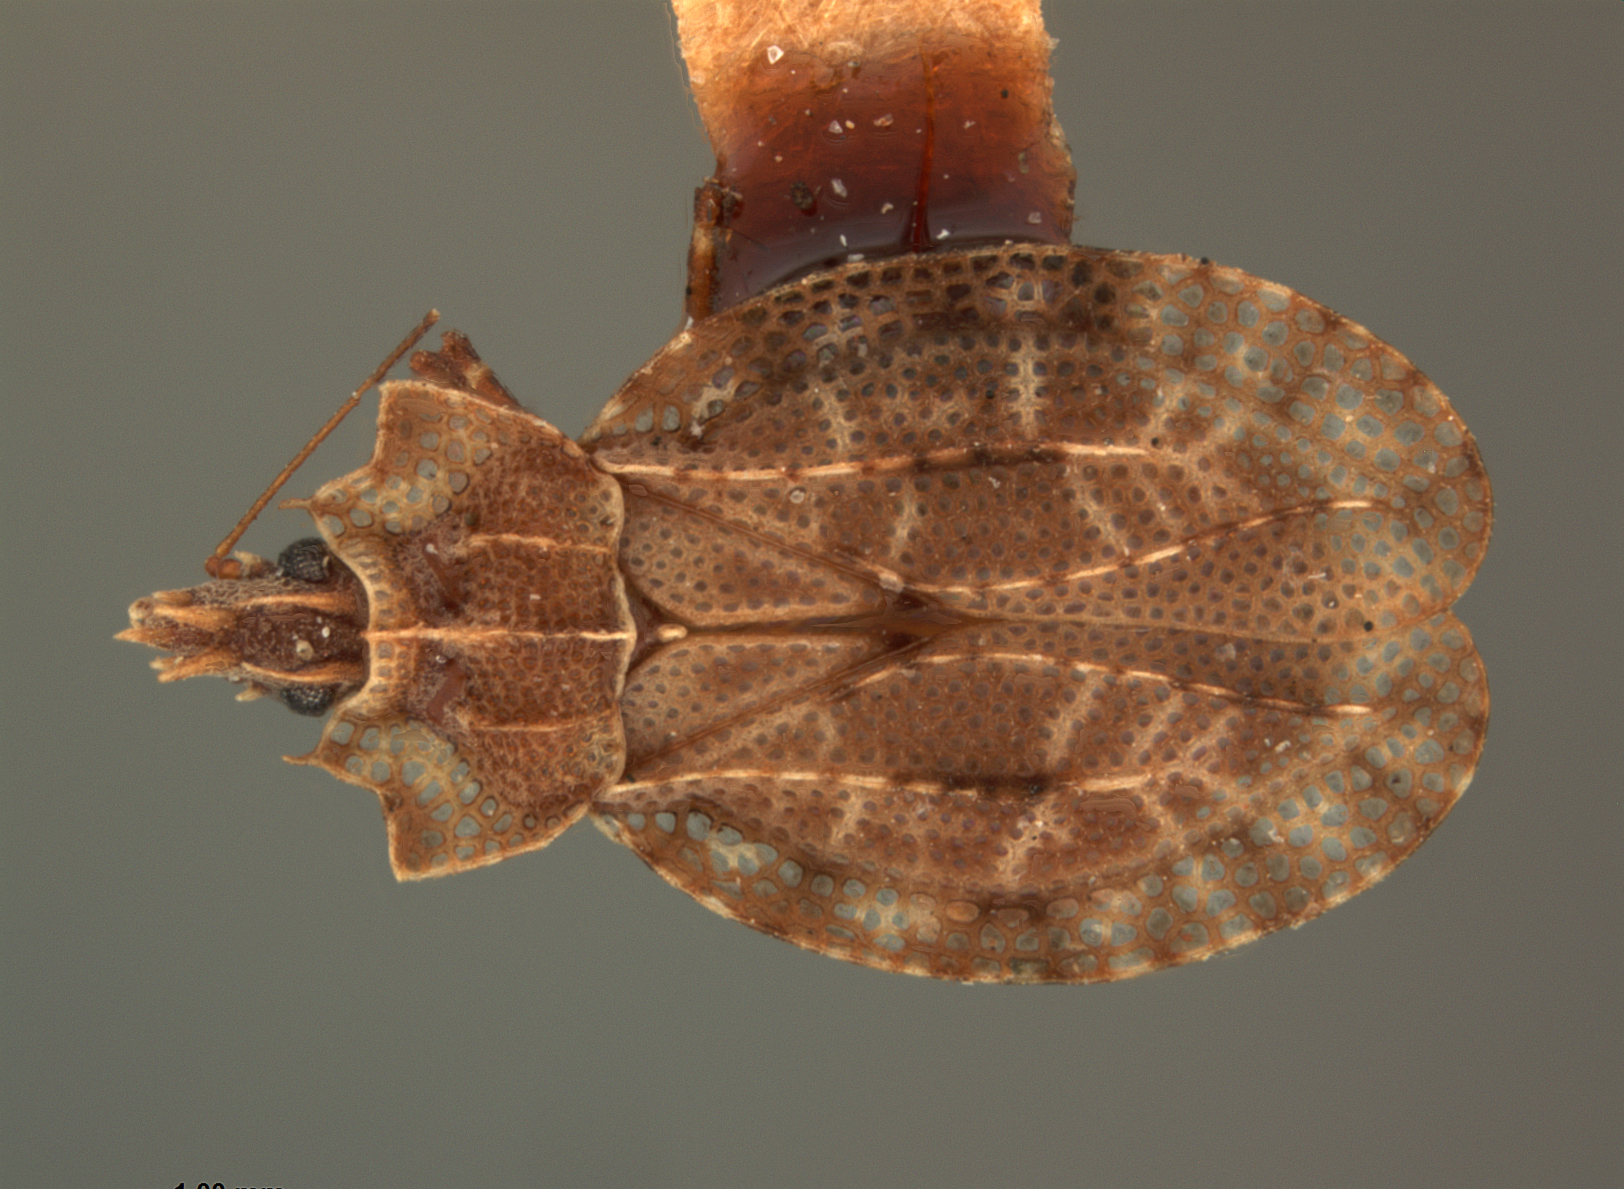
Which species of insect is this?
Phatnoma trinidadana
